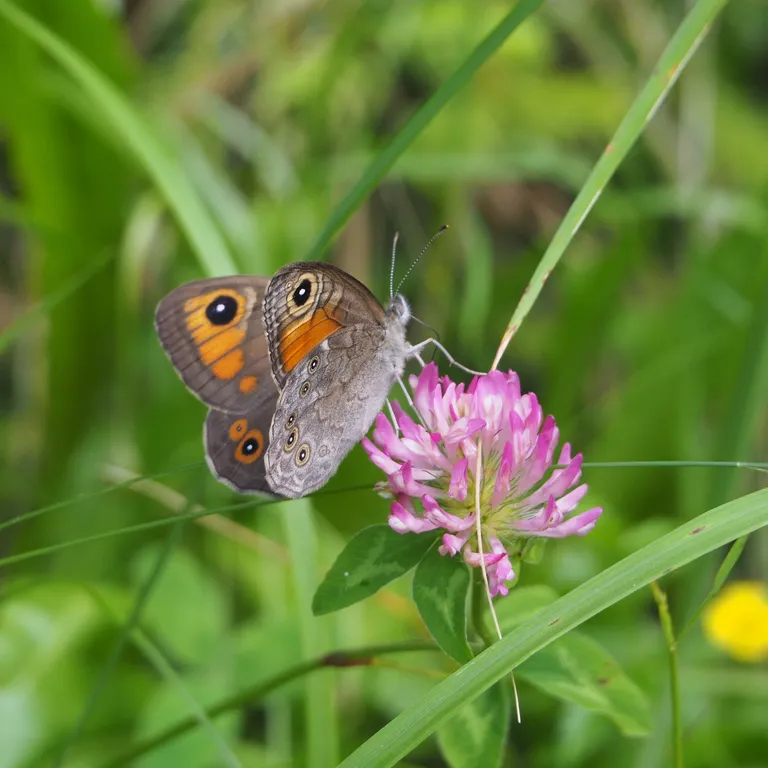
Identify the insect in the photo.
Lasiommata maera (also Pararge maera)
